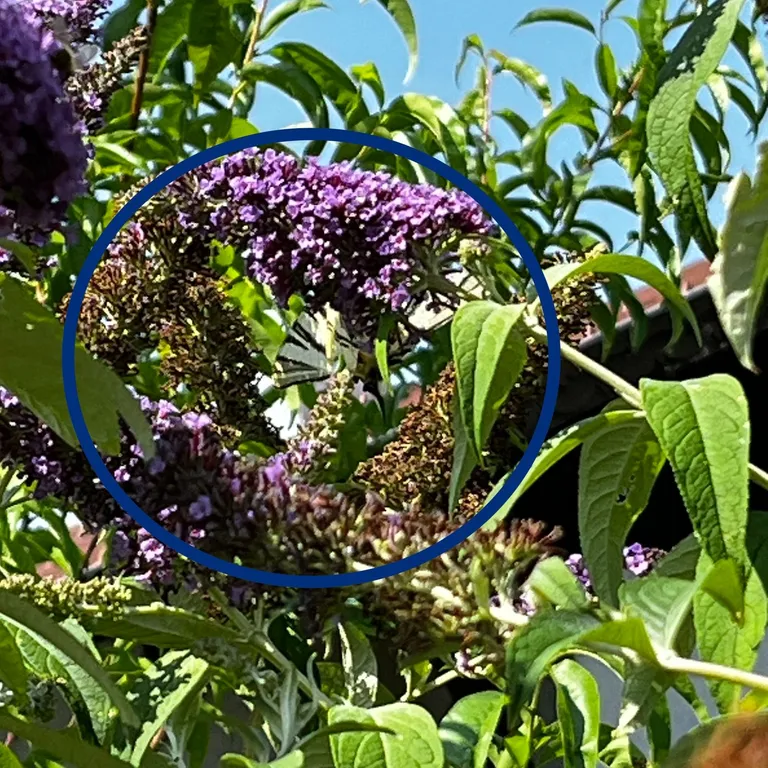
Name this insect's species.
Iphiclides podalirius
